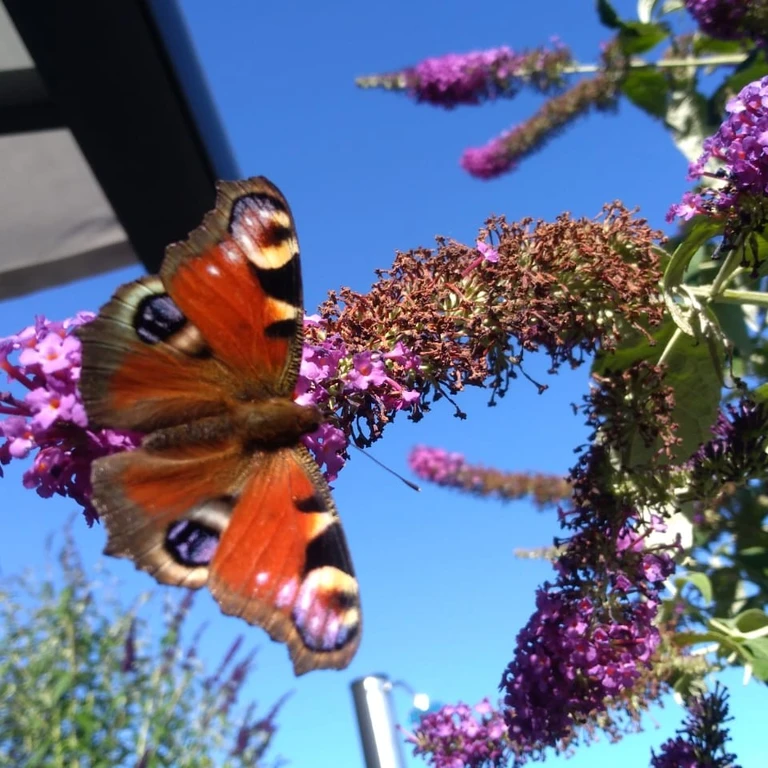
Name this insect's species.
Aglais io
